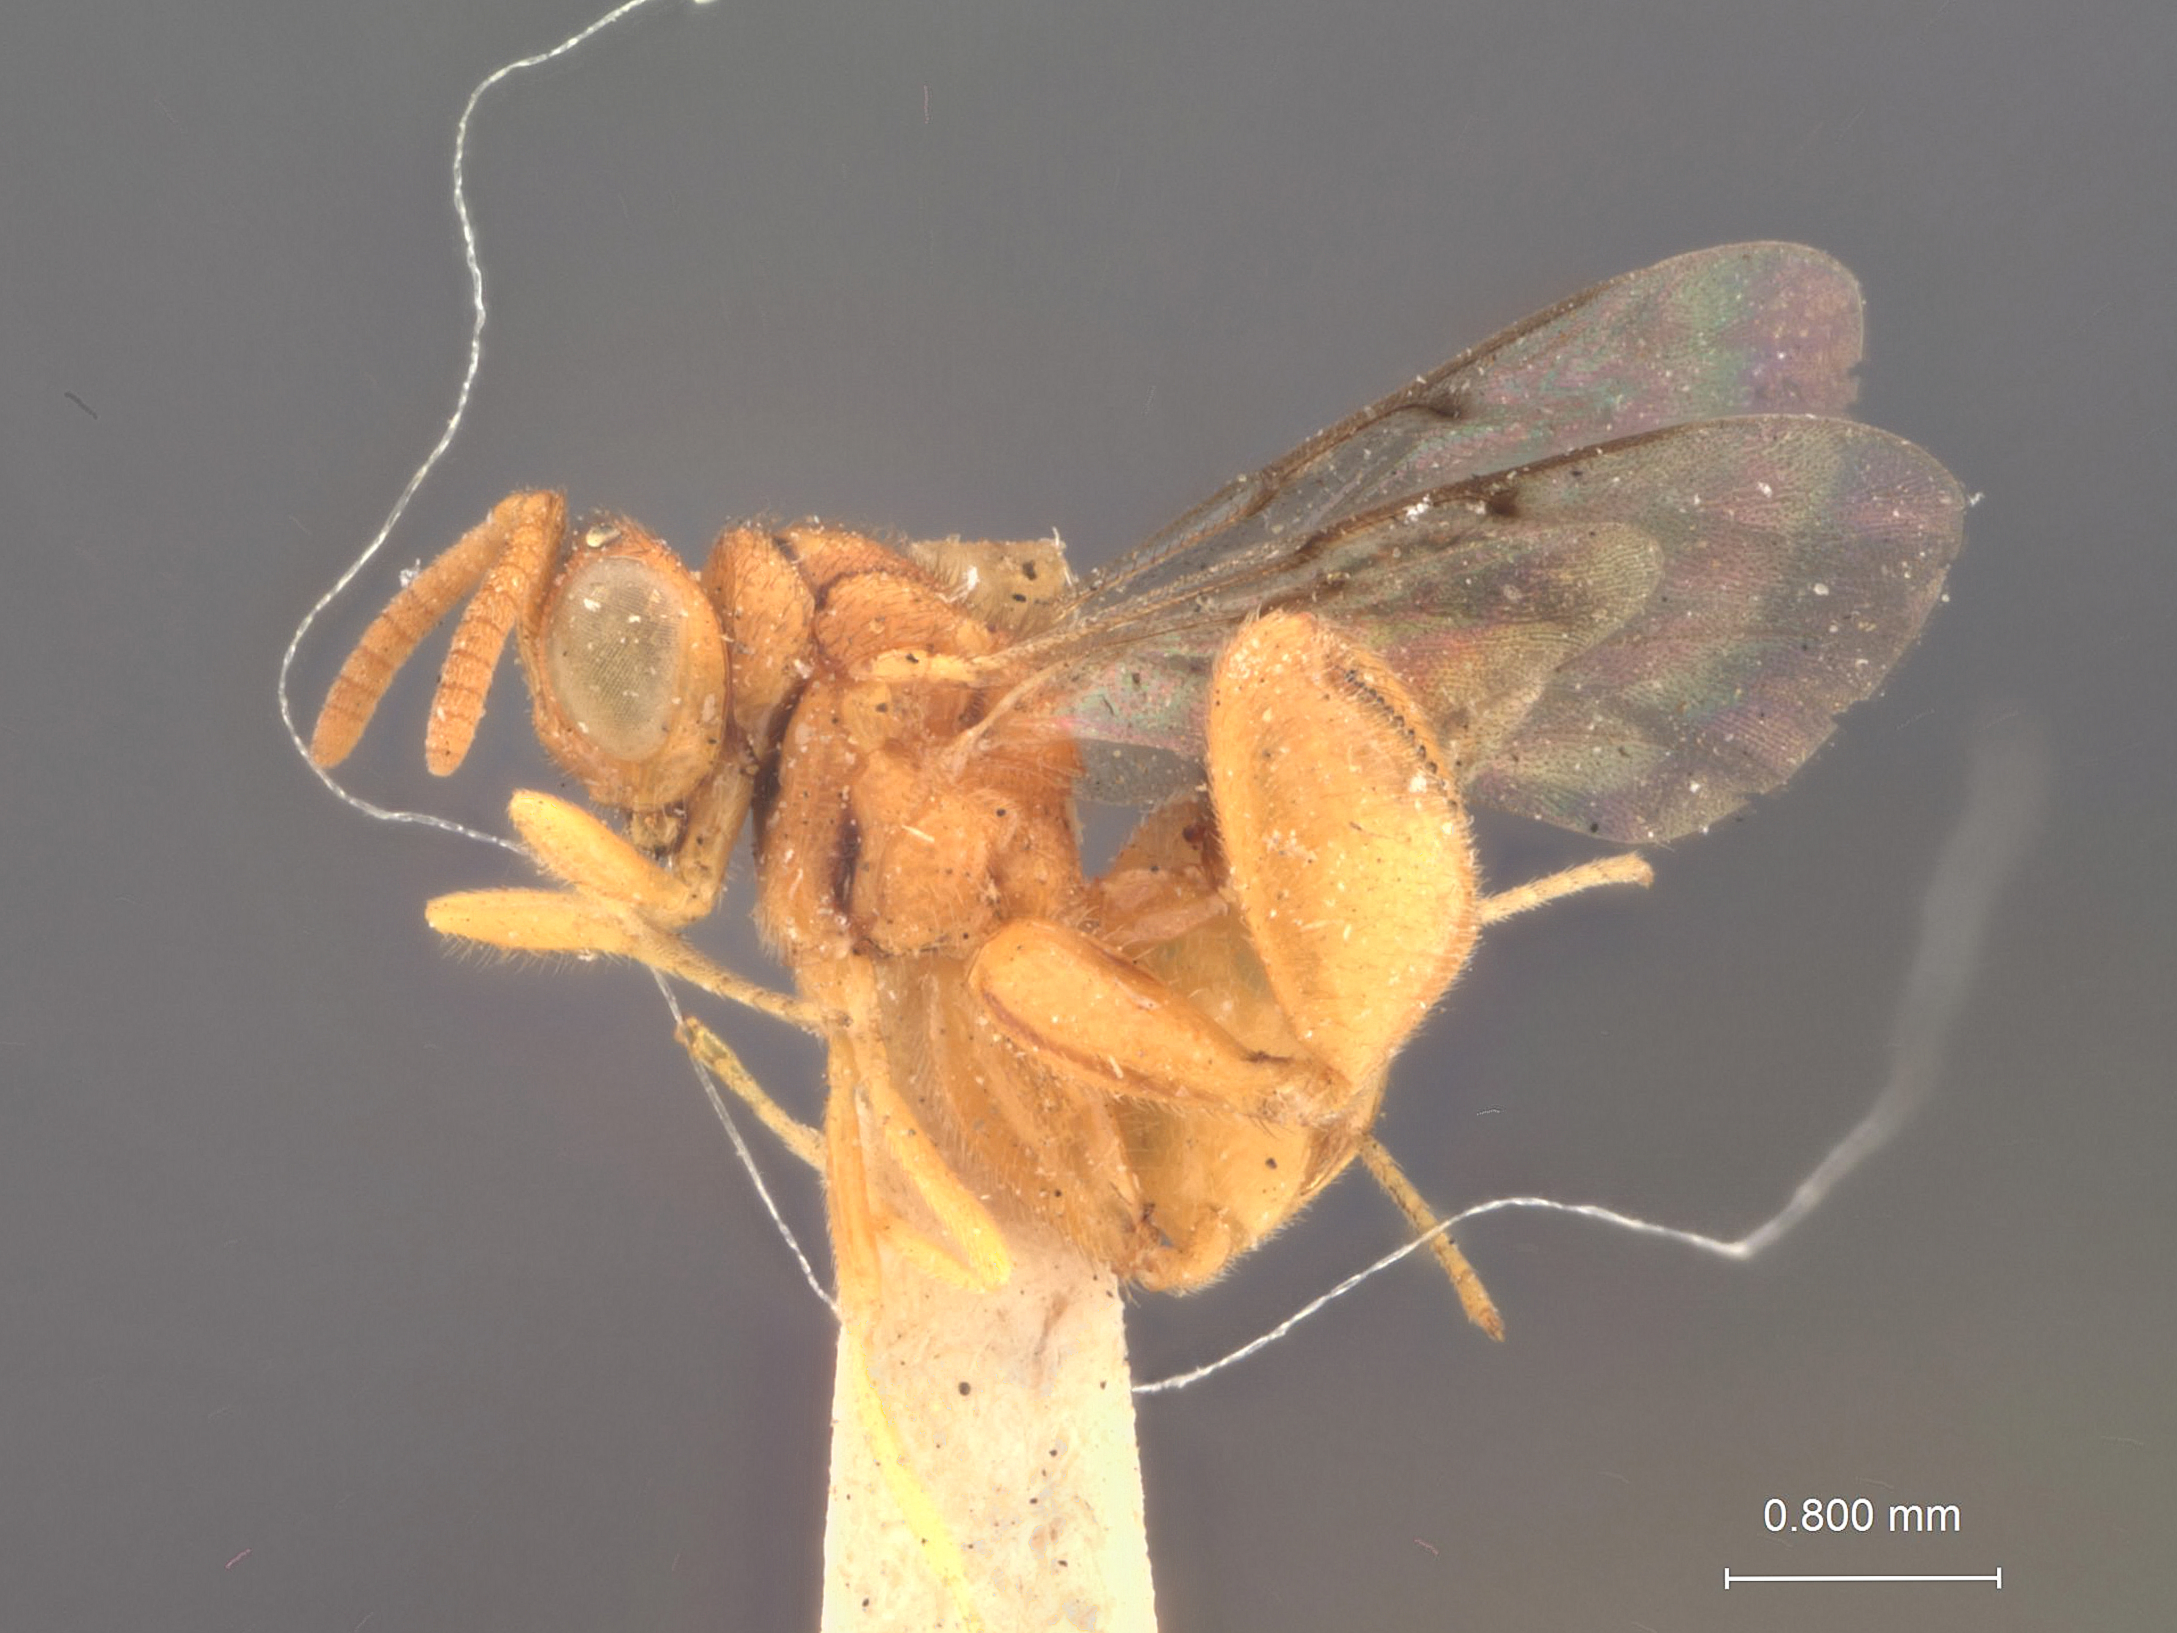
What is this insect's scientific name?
Spilochalcis clora
